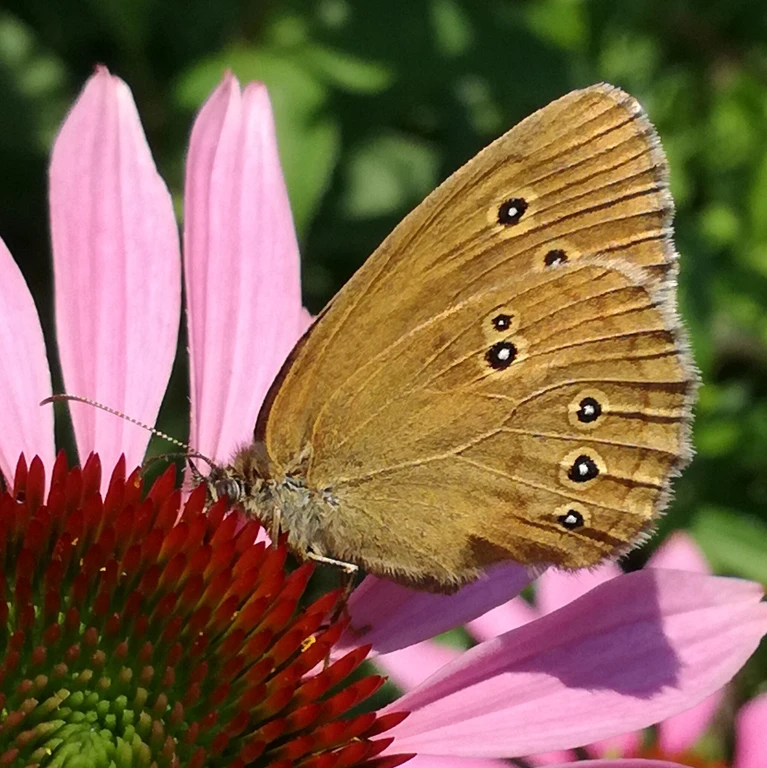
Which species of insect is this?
Aphantopus hyperantus
